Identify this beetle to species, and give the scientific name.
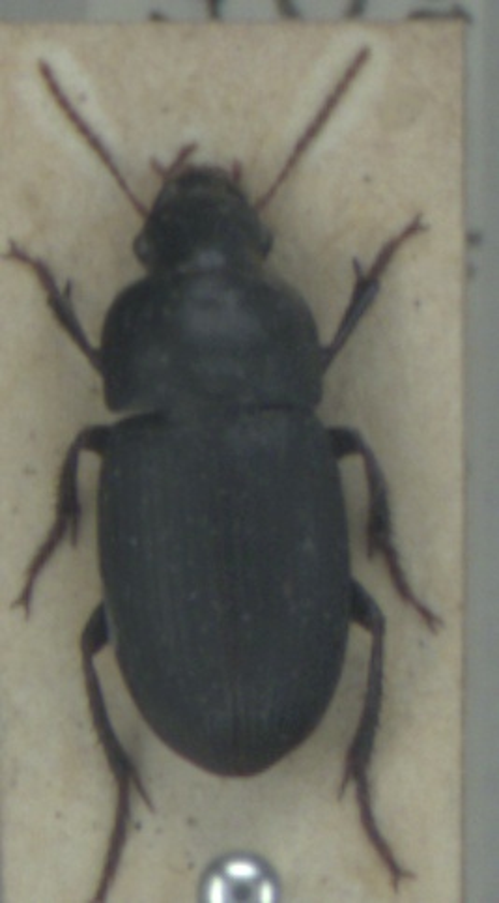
Harpalus tardus
